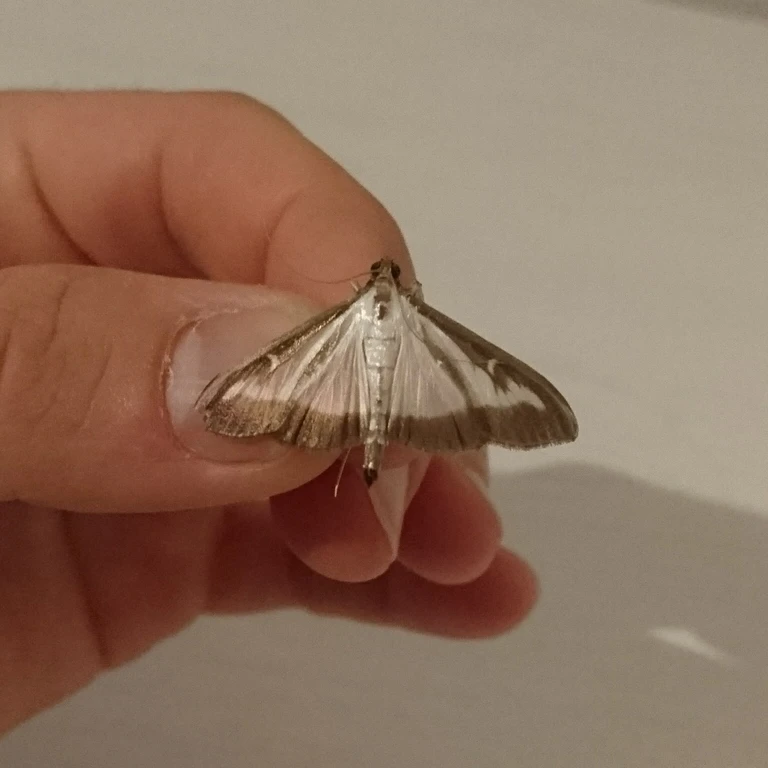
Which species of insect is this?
Cydalima perspectalis
